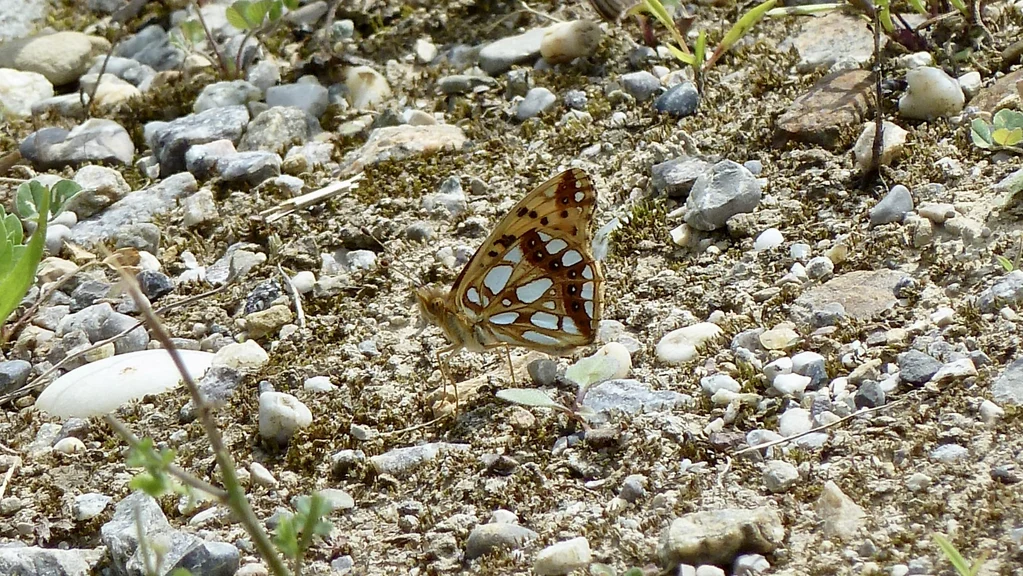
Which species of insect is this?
Issoria lathonia
